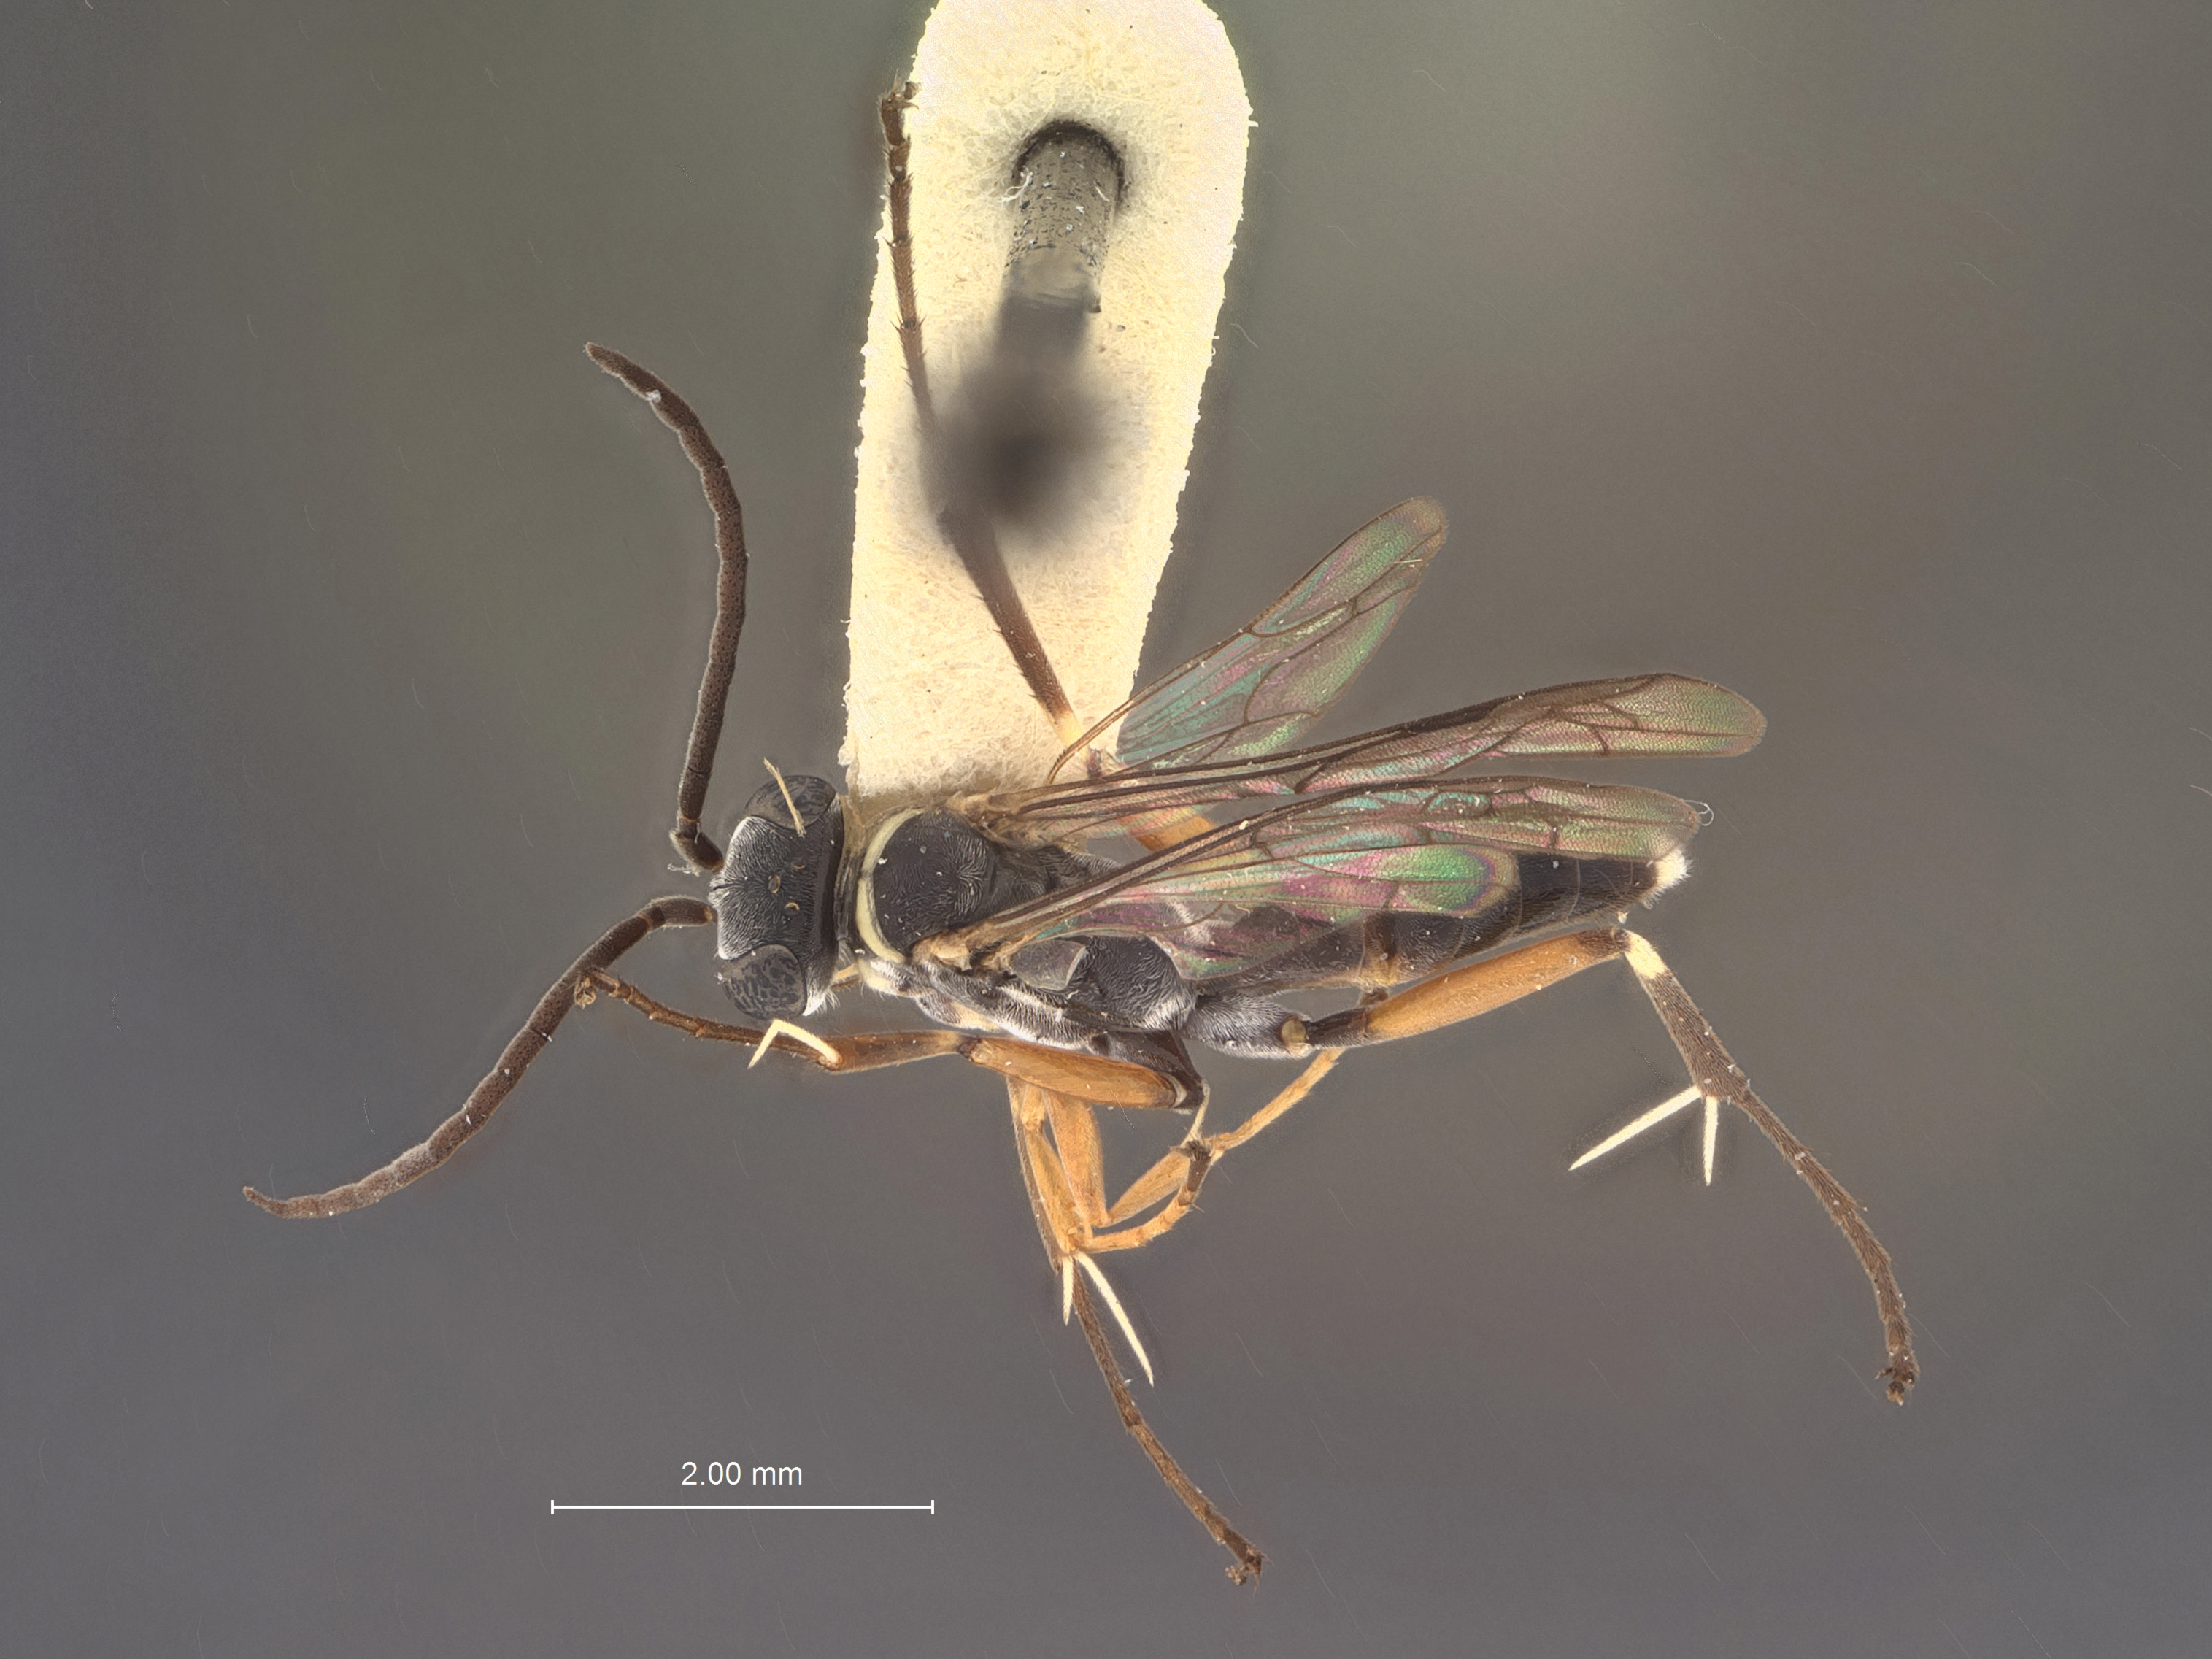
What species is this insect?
Calicurgus albosignus
